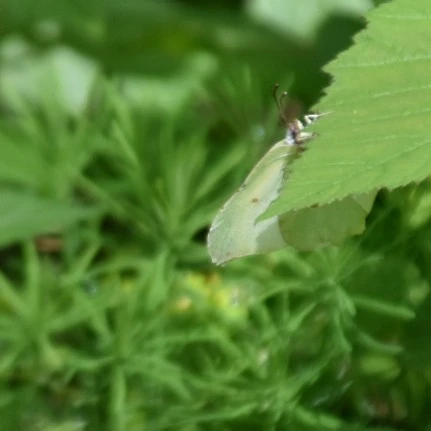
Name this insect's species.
Gonepteryx rhamni
